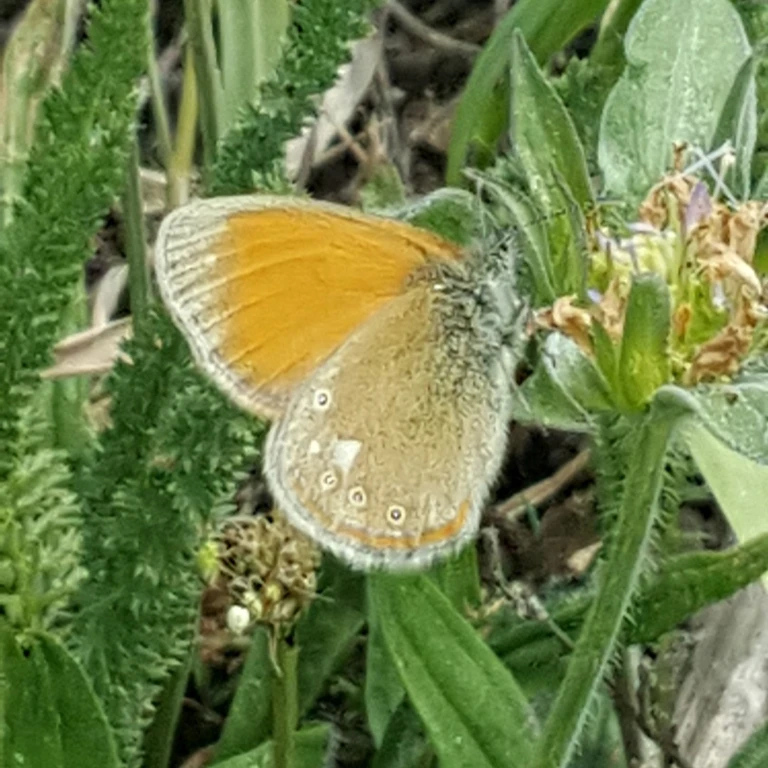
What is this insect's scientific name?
Coenonympha glycerion (also Coenonympha iphis)
